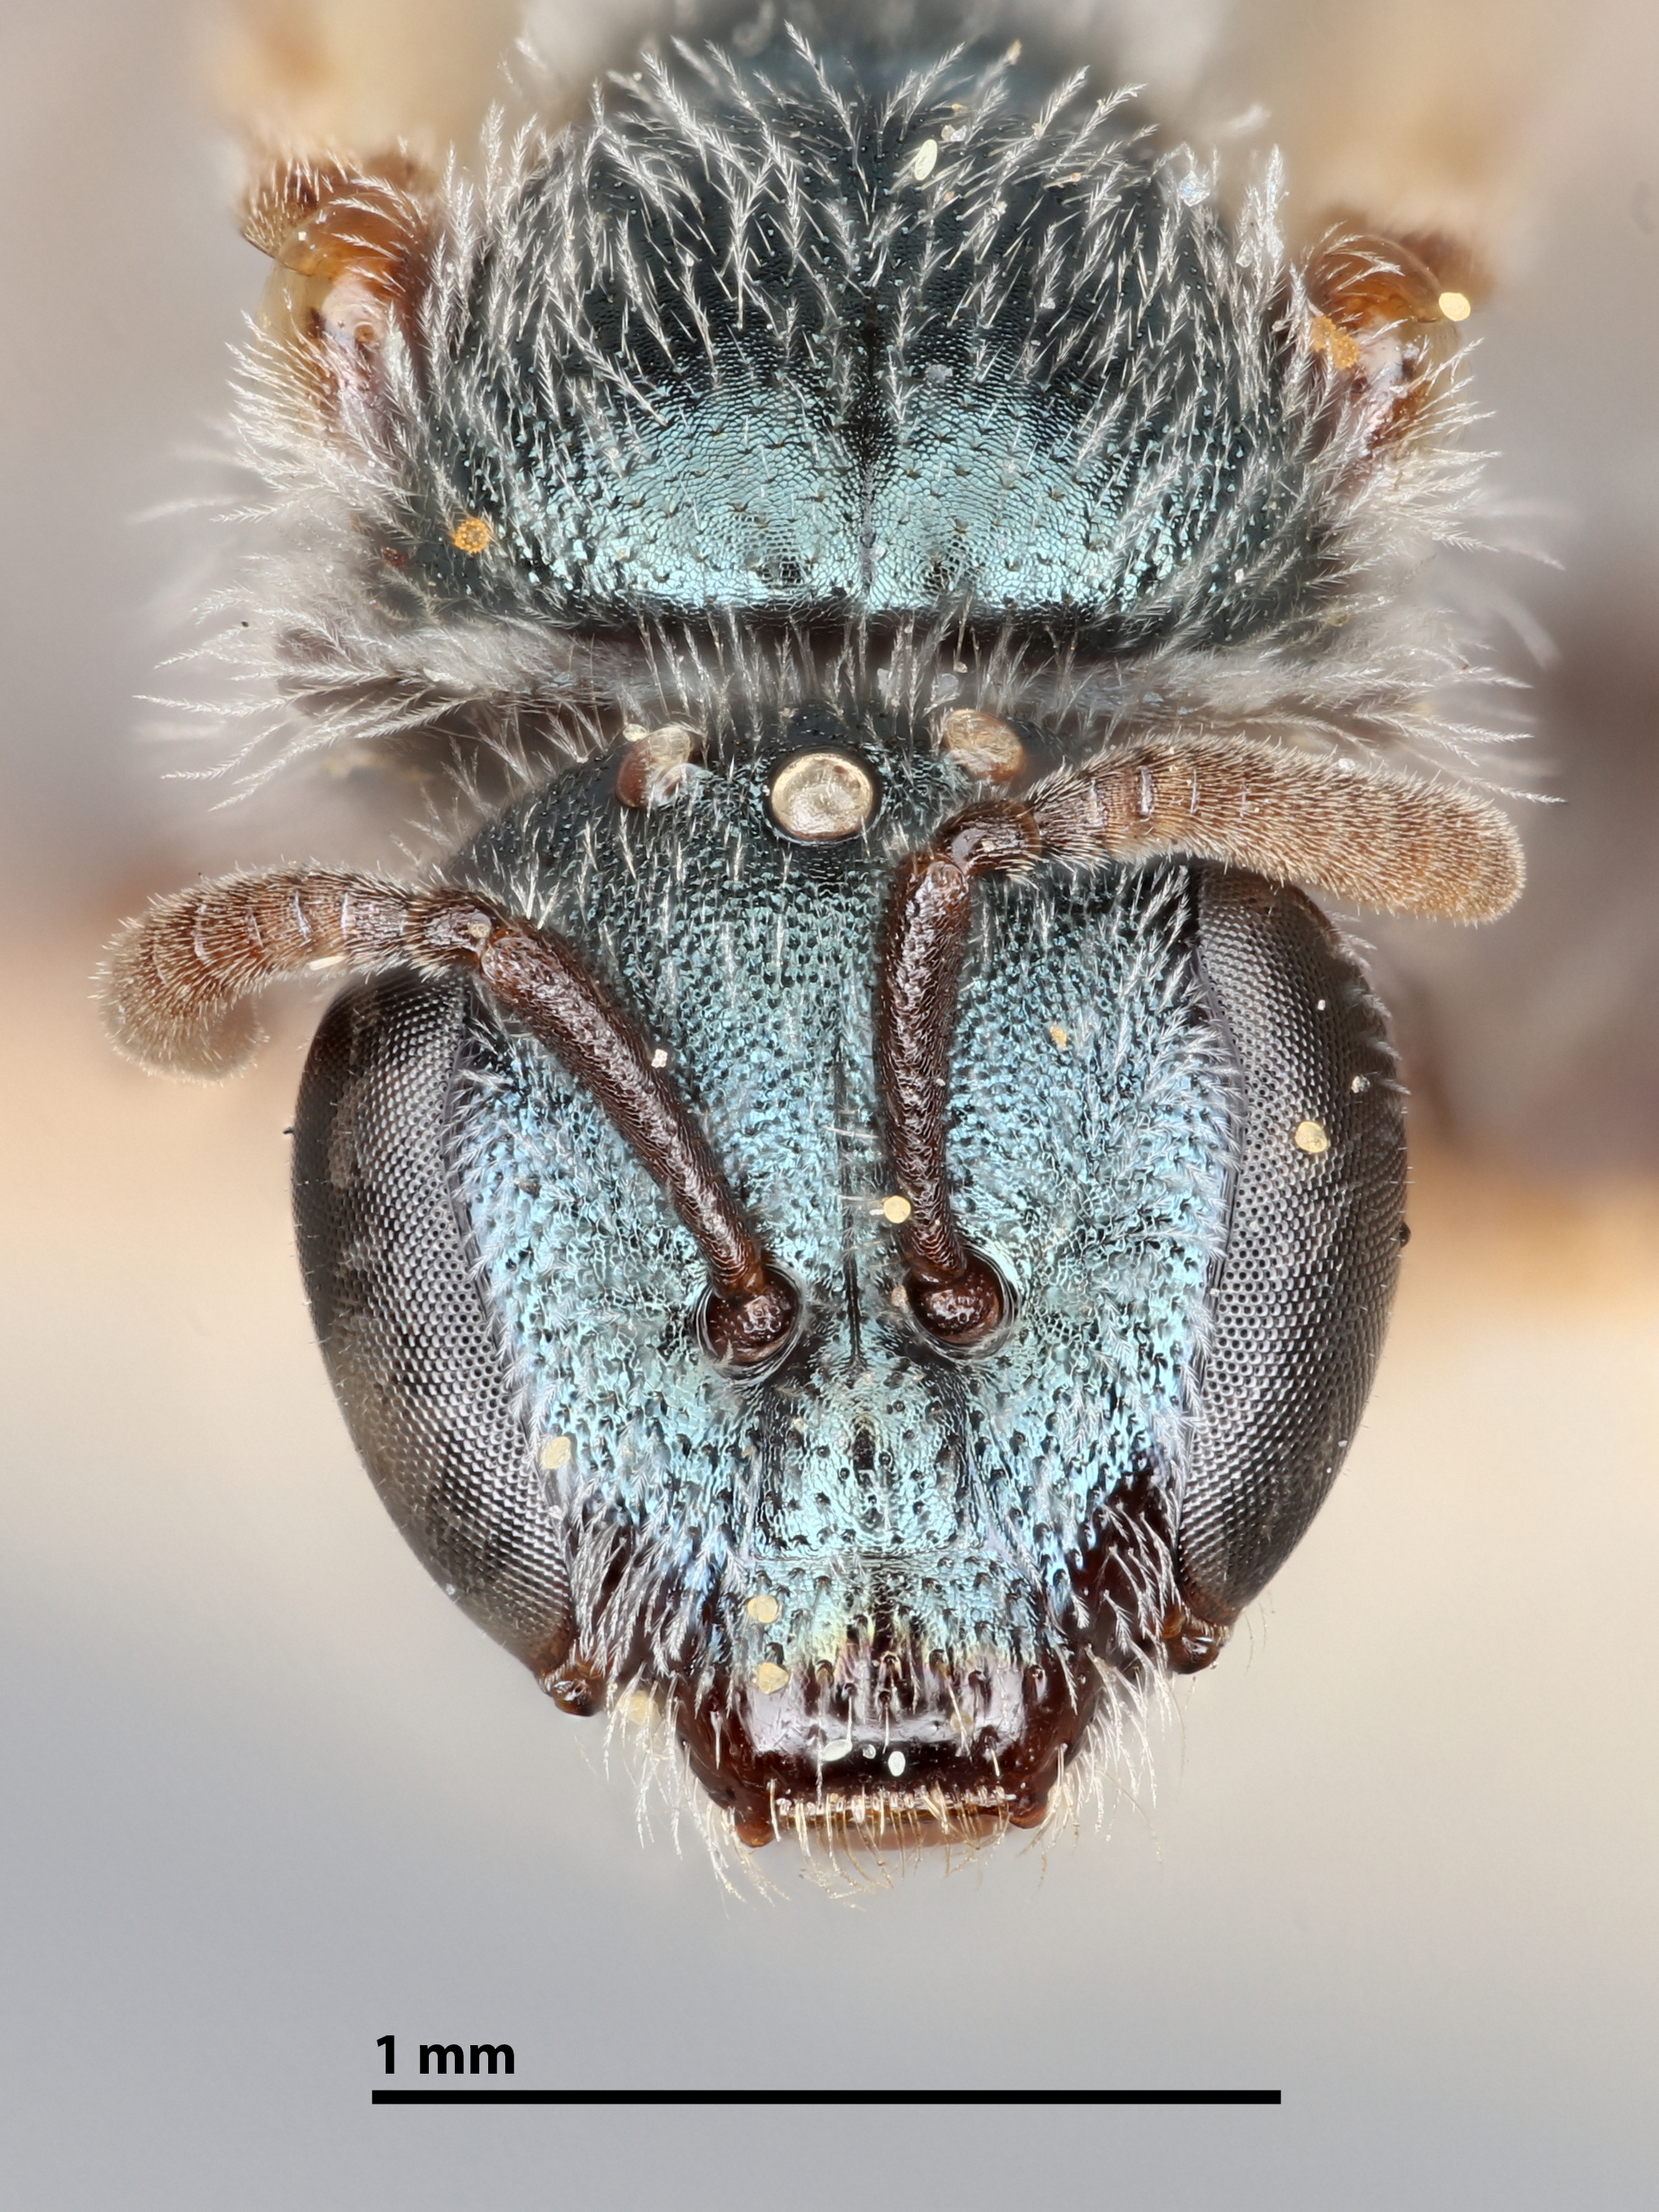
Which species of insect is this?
Halictus galei
